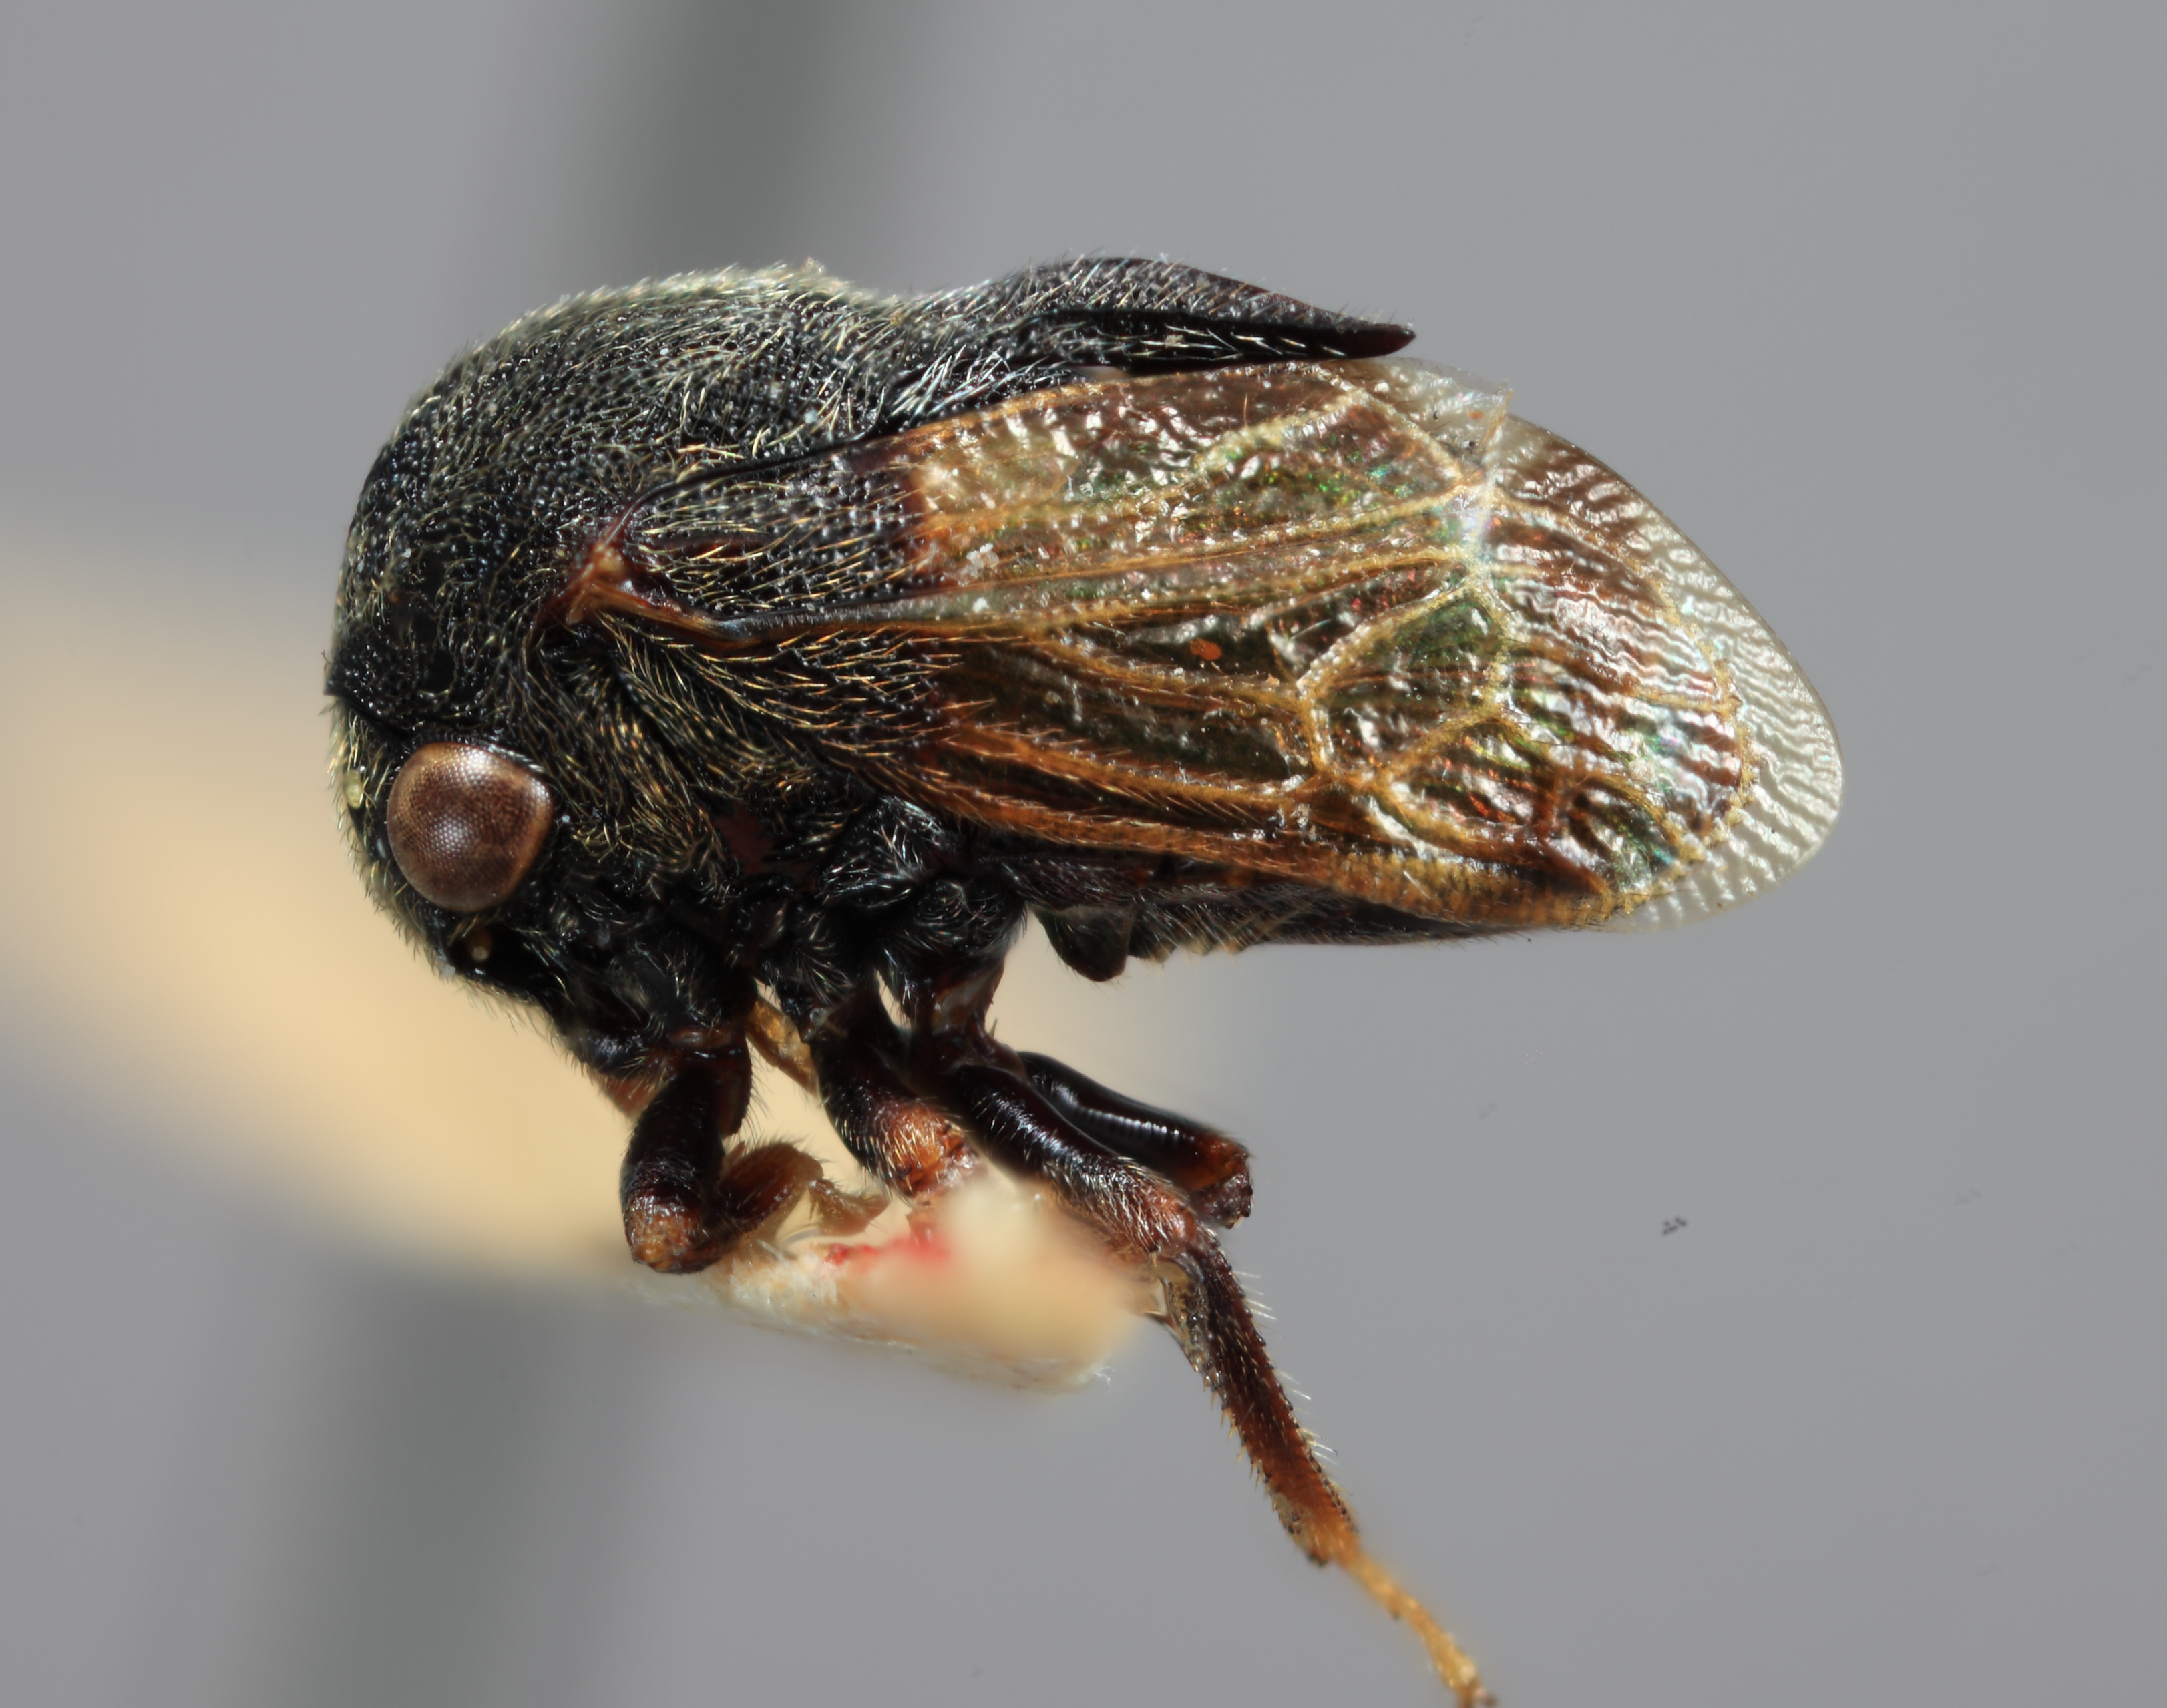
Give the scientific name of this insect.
Gargara hainanensis
